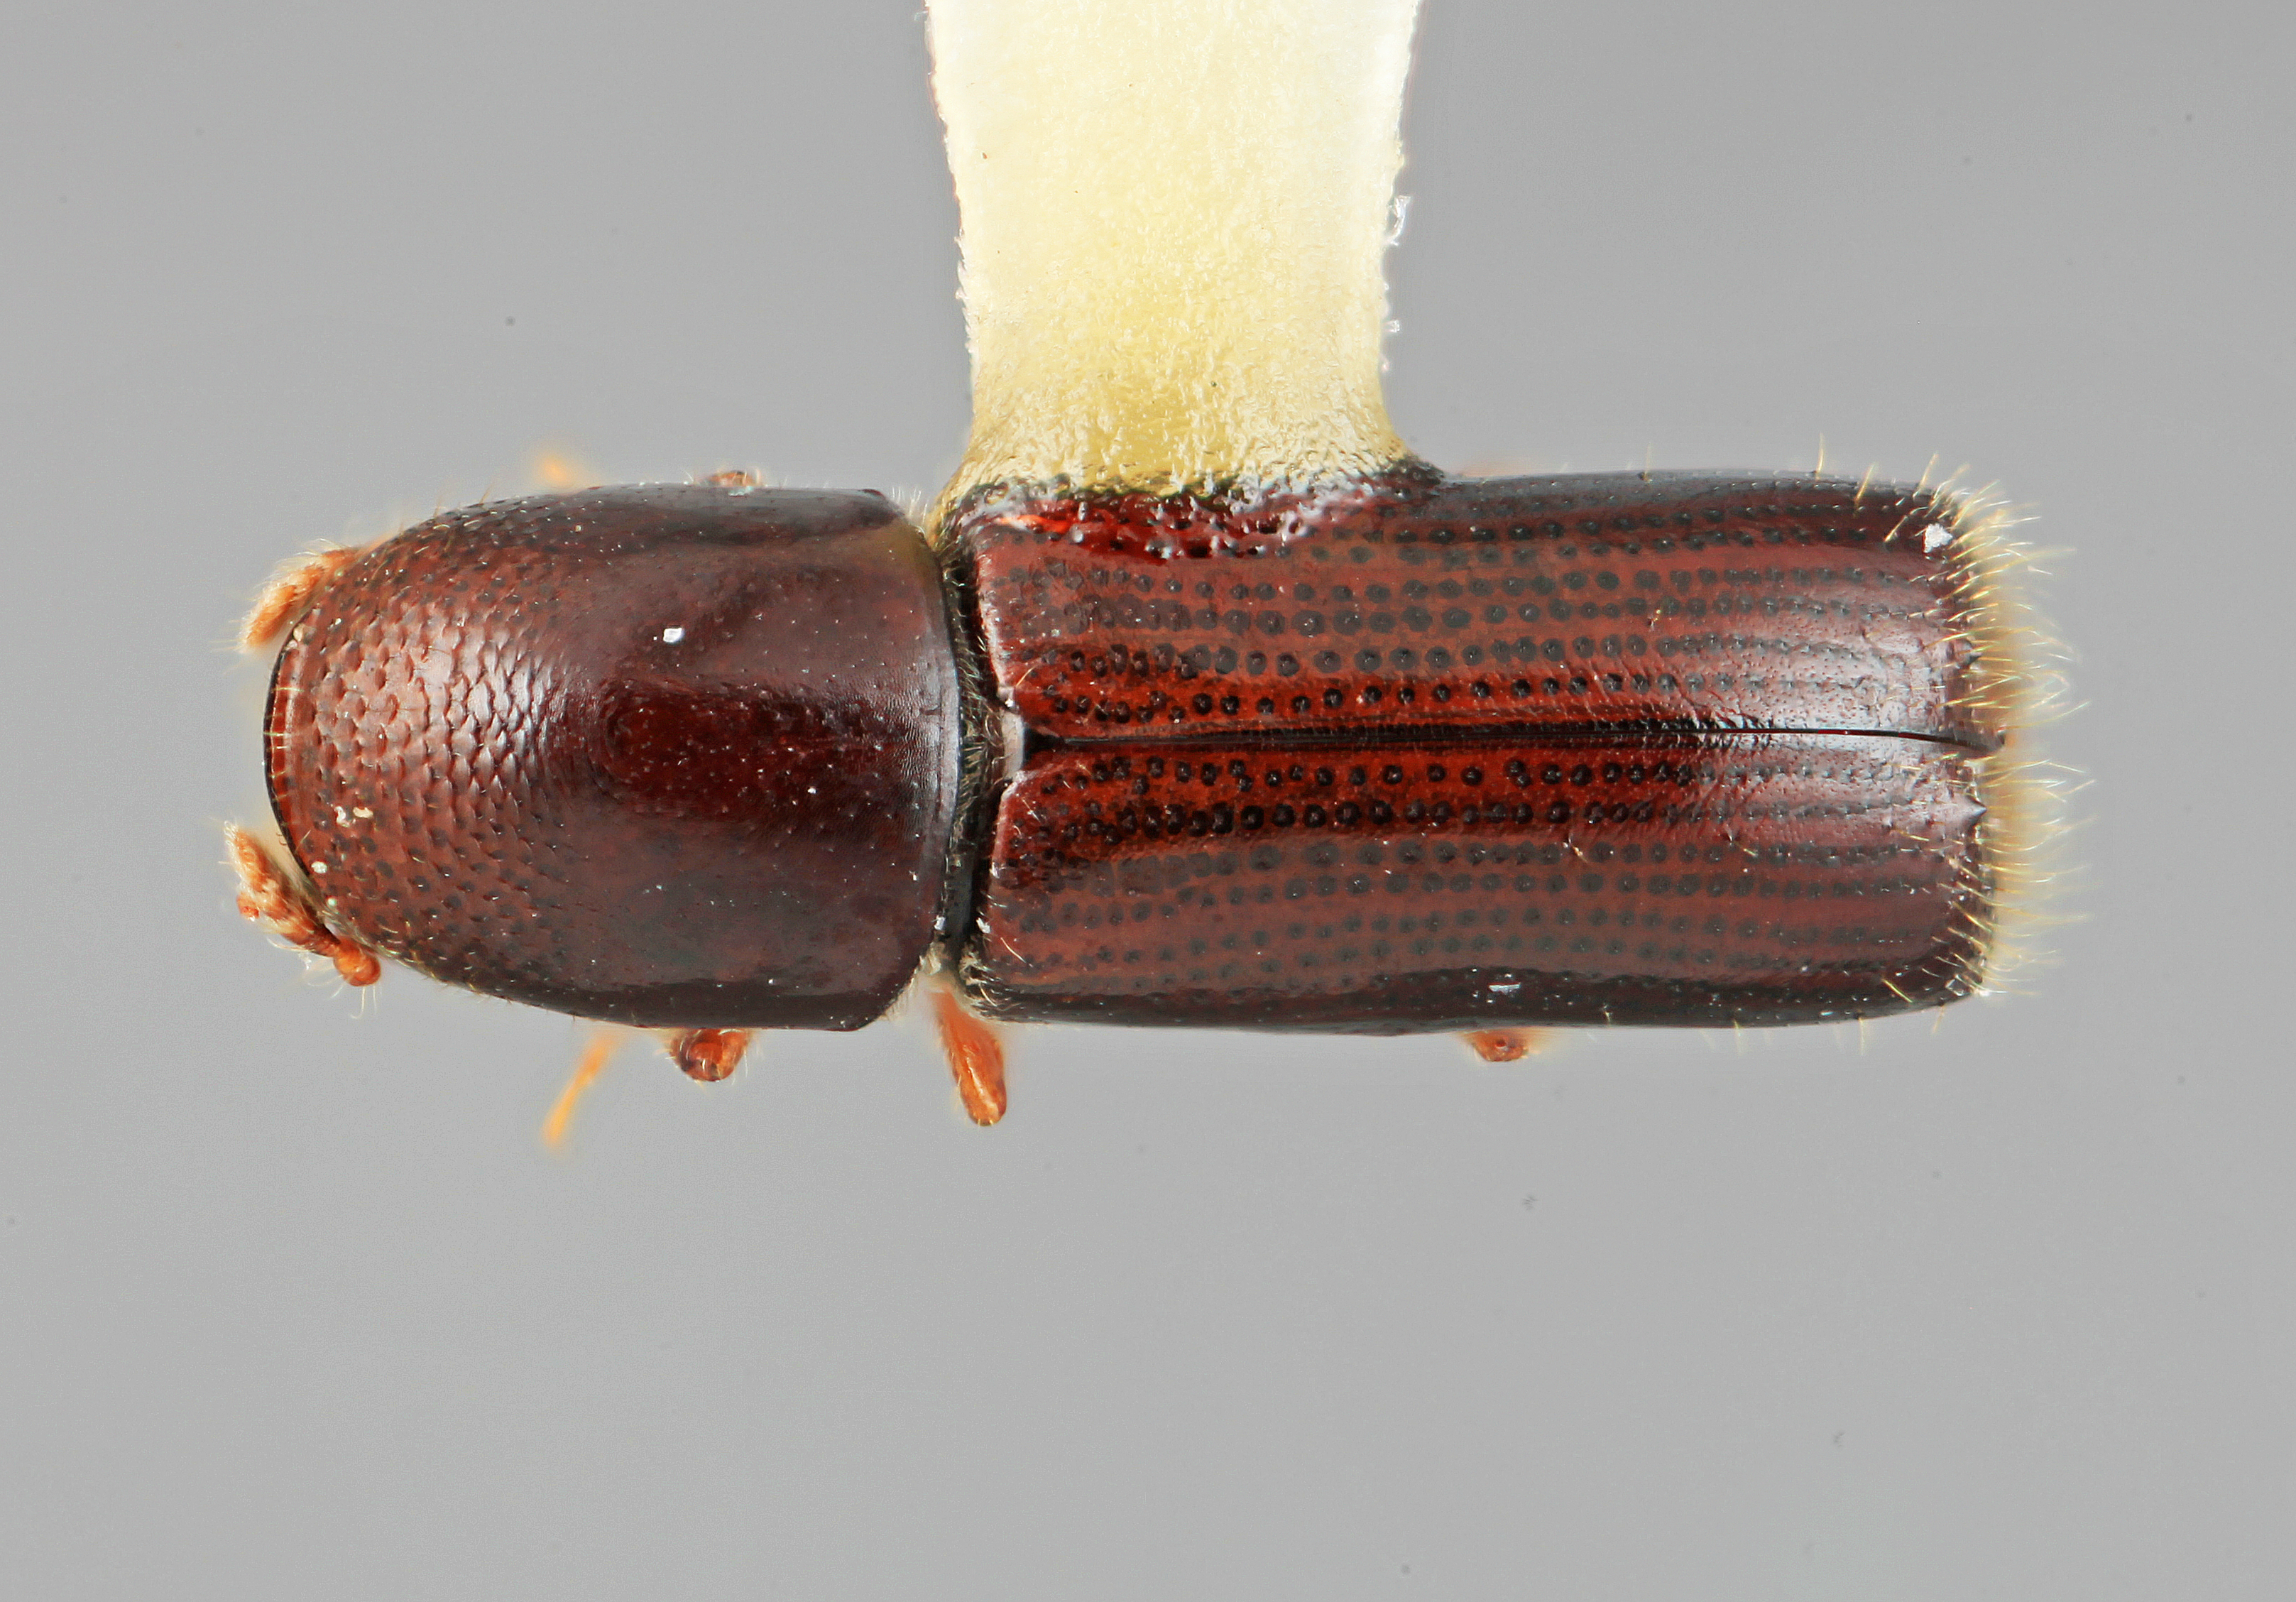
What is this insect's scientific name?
Gnathotrupes nectandrae
